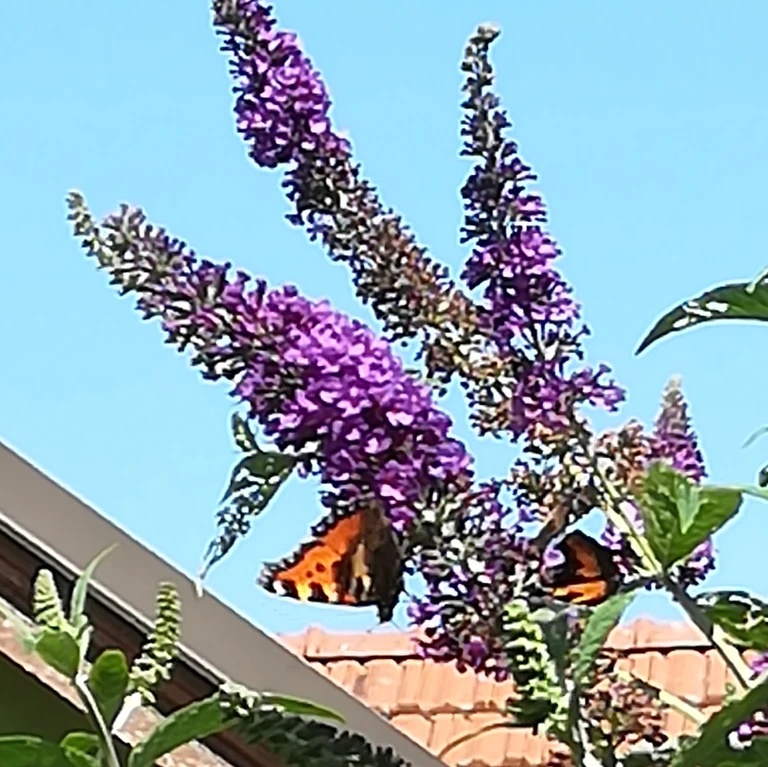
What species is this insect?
Aglais urticae
